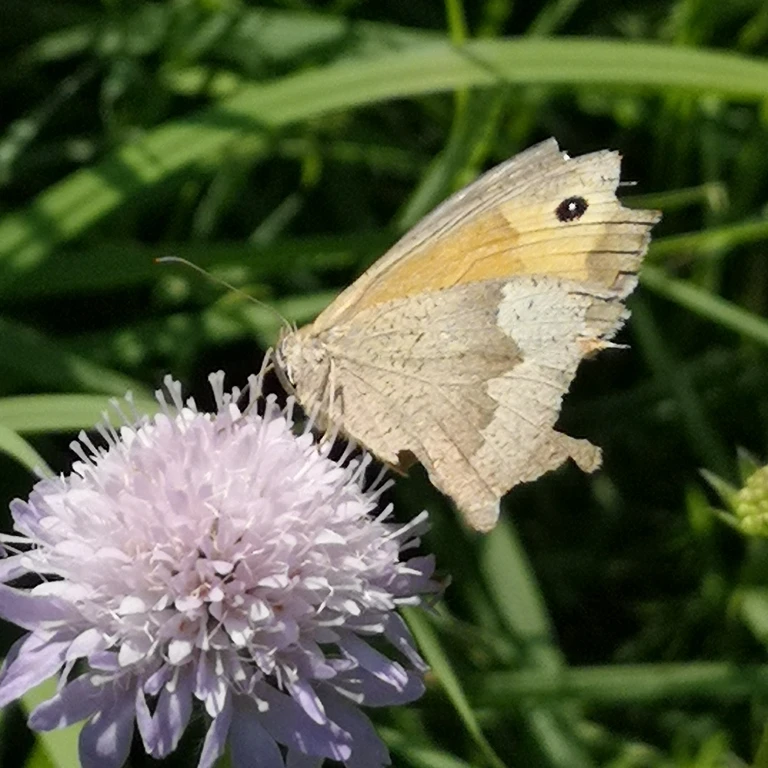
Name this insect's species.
Maniola jurtina
